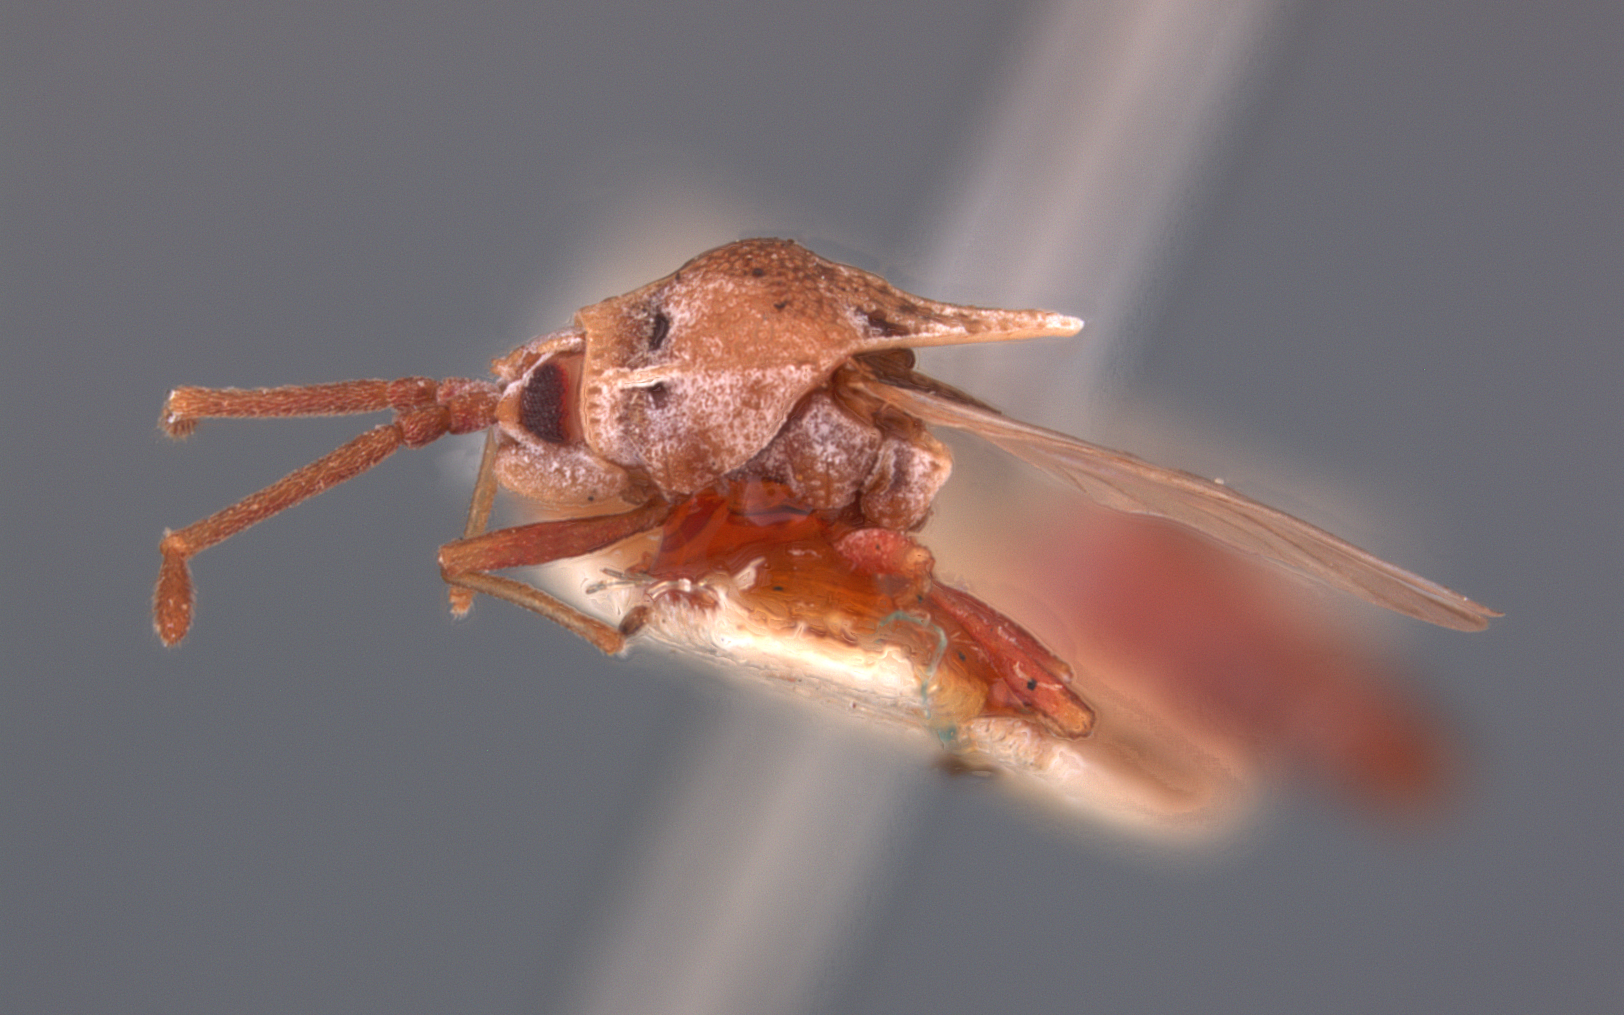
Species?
Leptoypha mcateei
